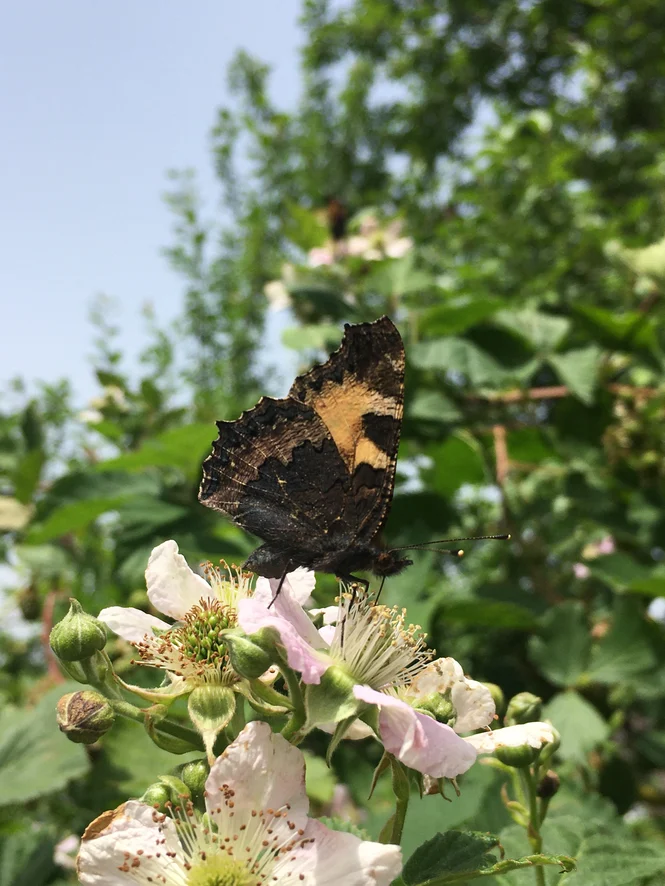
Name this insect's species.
Aglais urticae
